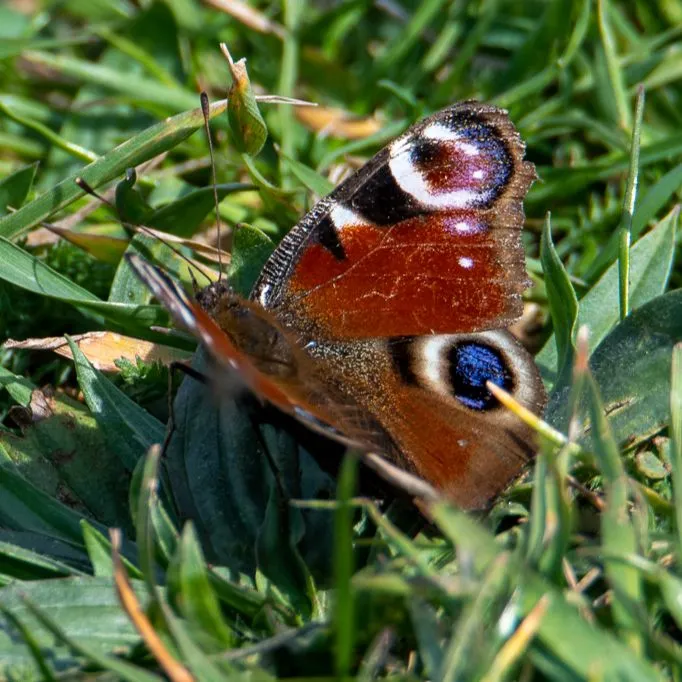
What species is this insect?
Aglais io
